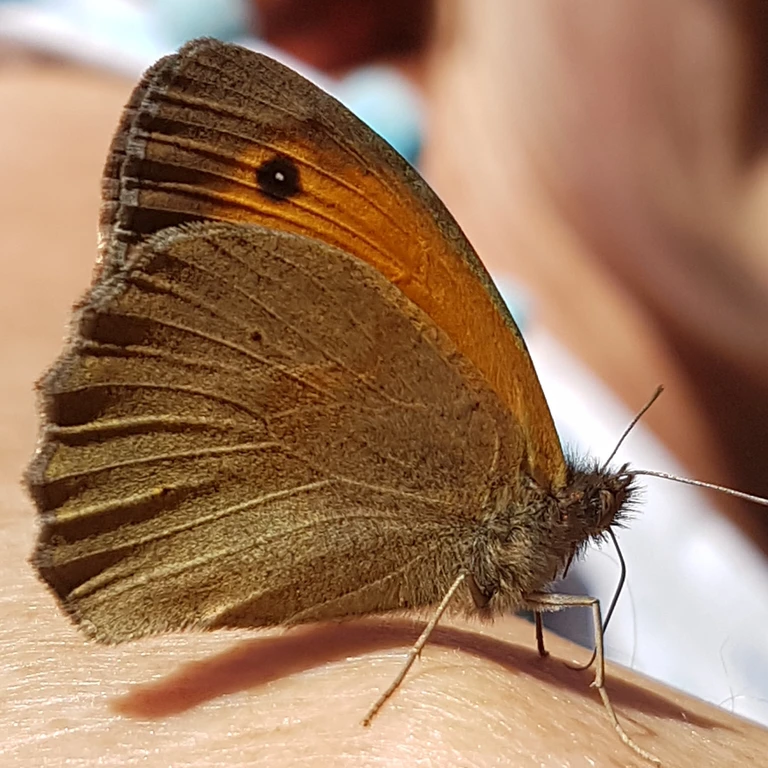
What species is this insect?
Maniola jurtina
